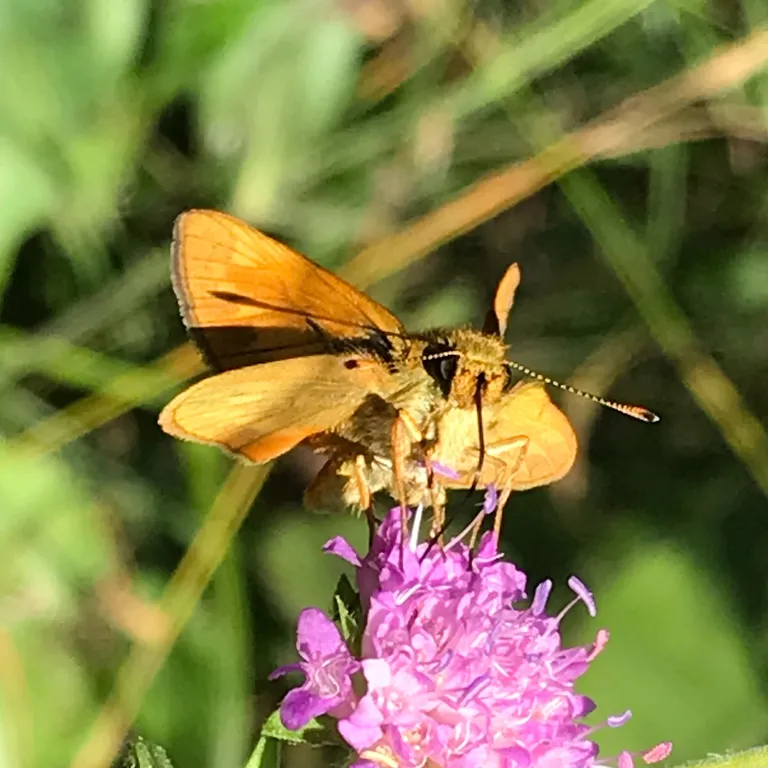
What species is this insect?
Ochlodes sylvanus (also Ochlodes venata)
